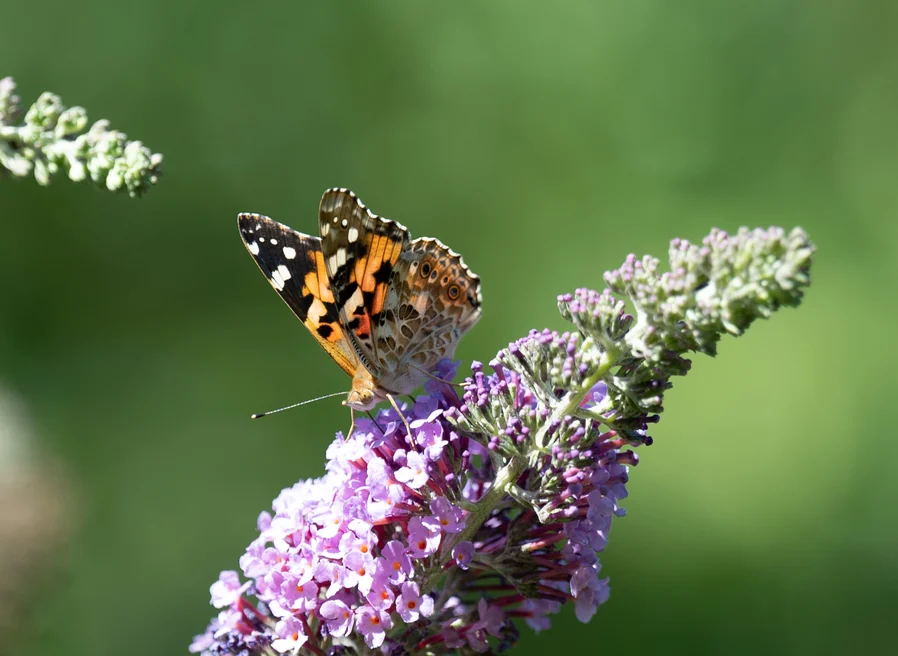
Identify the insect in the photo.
Vanessa cardui
